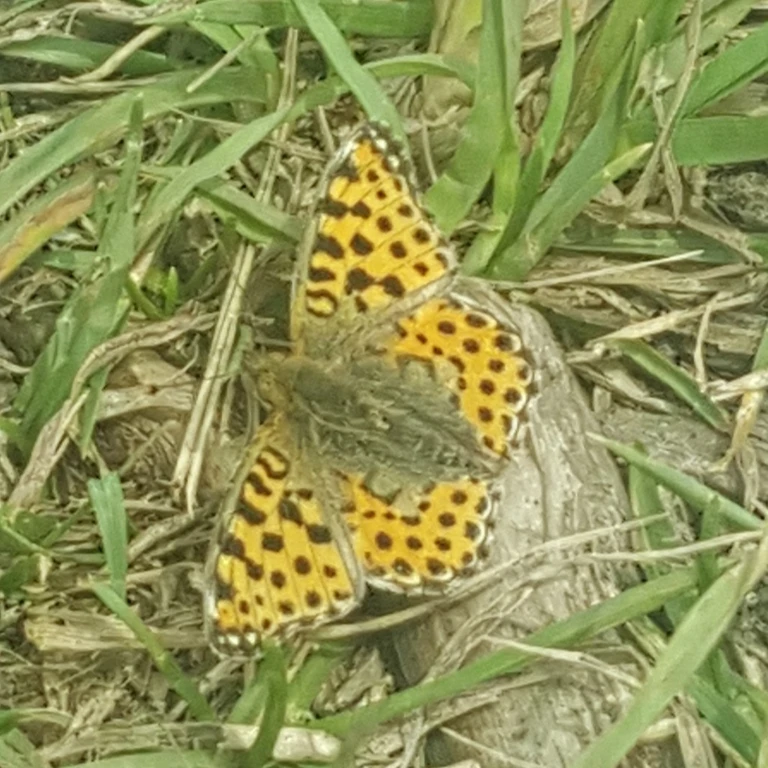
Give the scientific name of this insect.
Issoria lathonia
